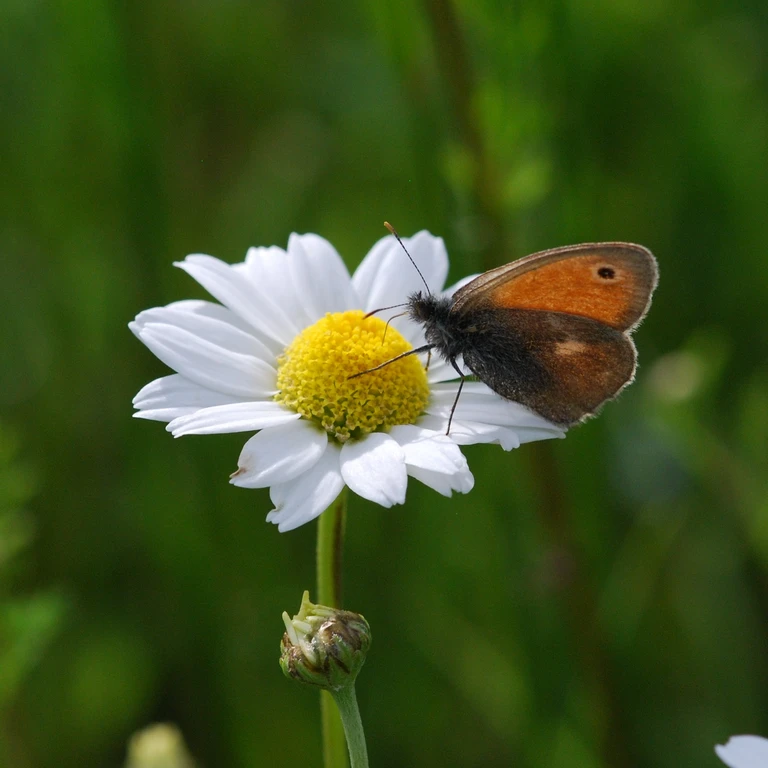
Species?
Coenonympha pamphilus
